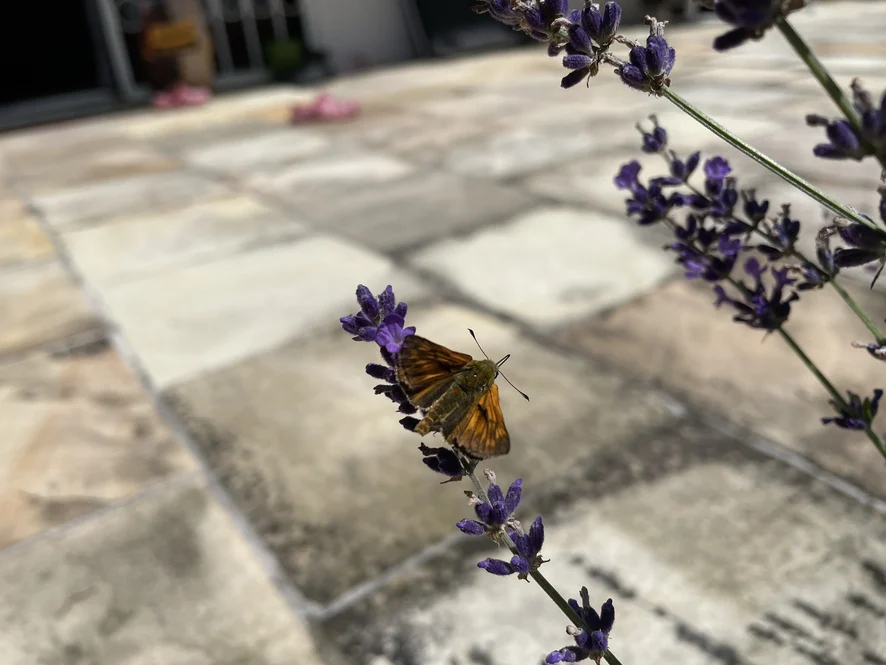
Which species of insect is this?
Ochlodes sylvanus (also Ochlodes venata)
